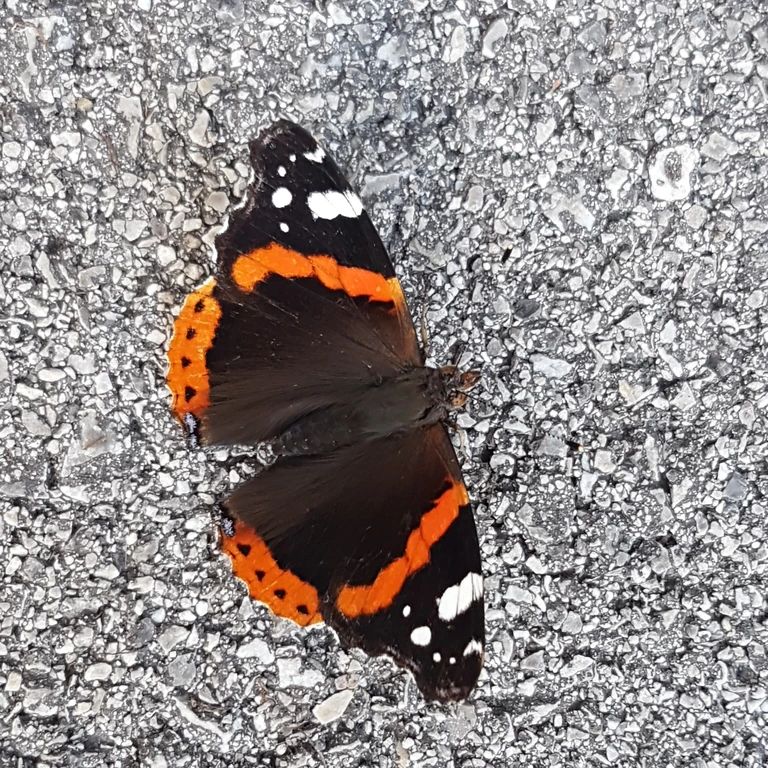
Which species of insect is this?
Vanessa atalanta
